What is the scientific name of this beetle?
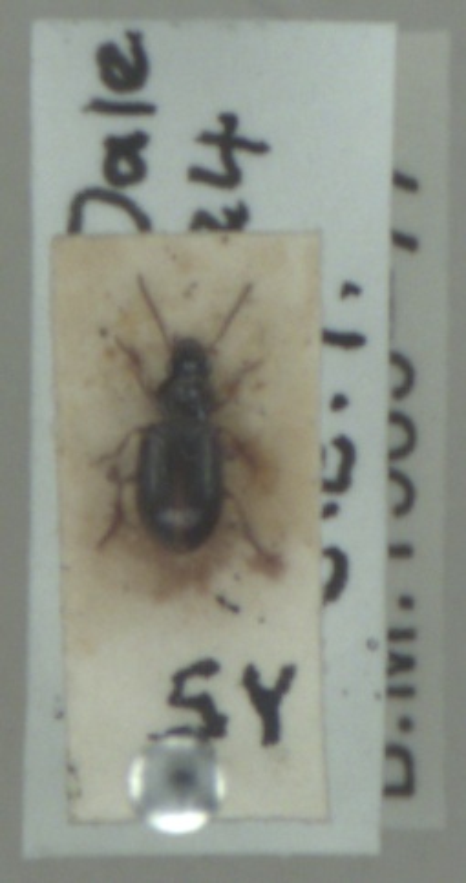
Bradycellus ruficollis
